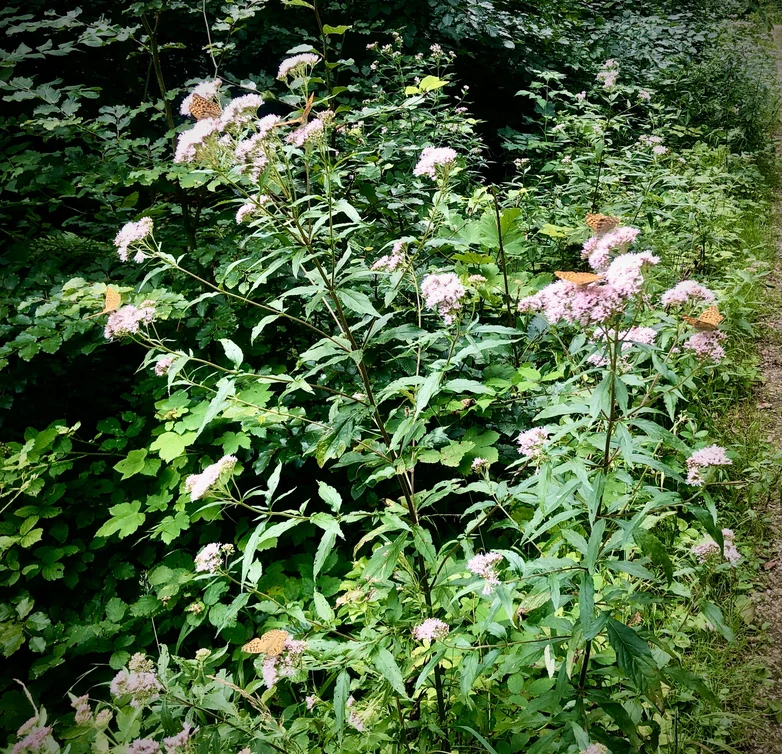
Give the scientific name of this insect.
Argynnis paphia
